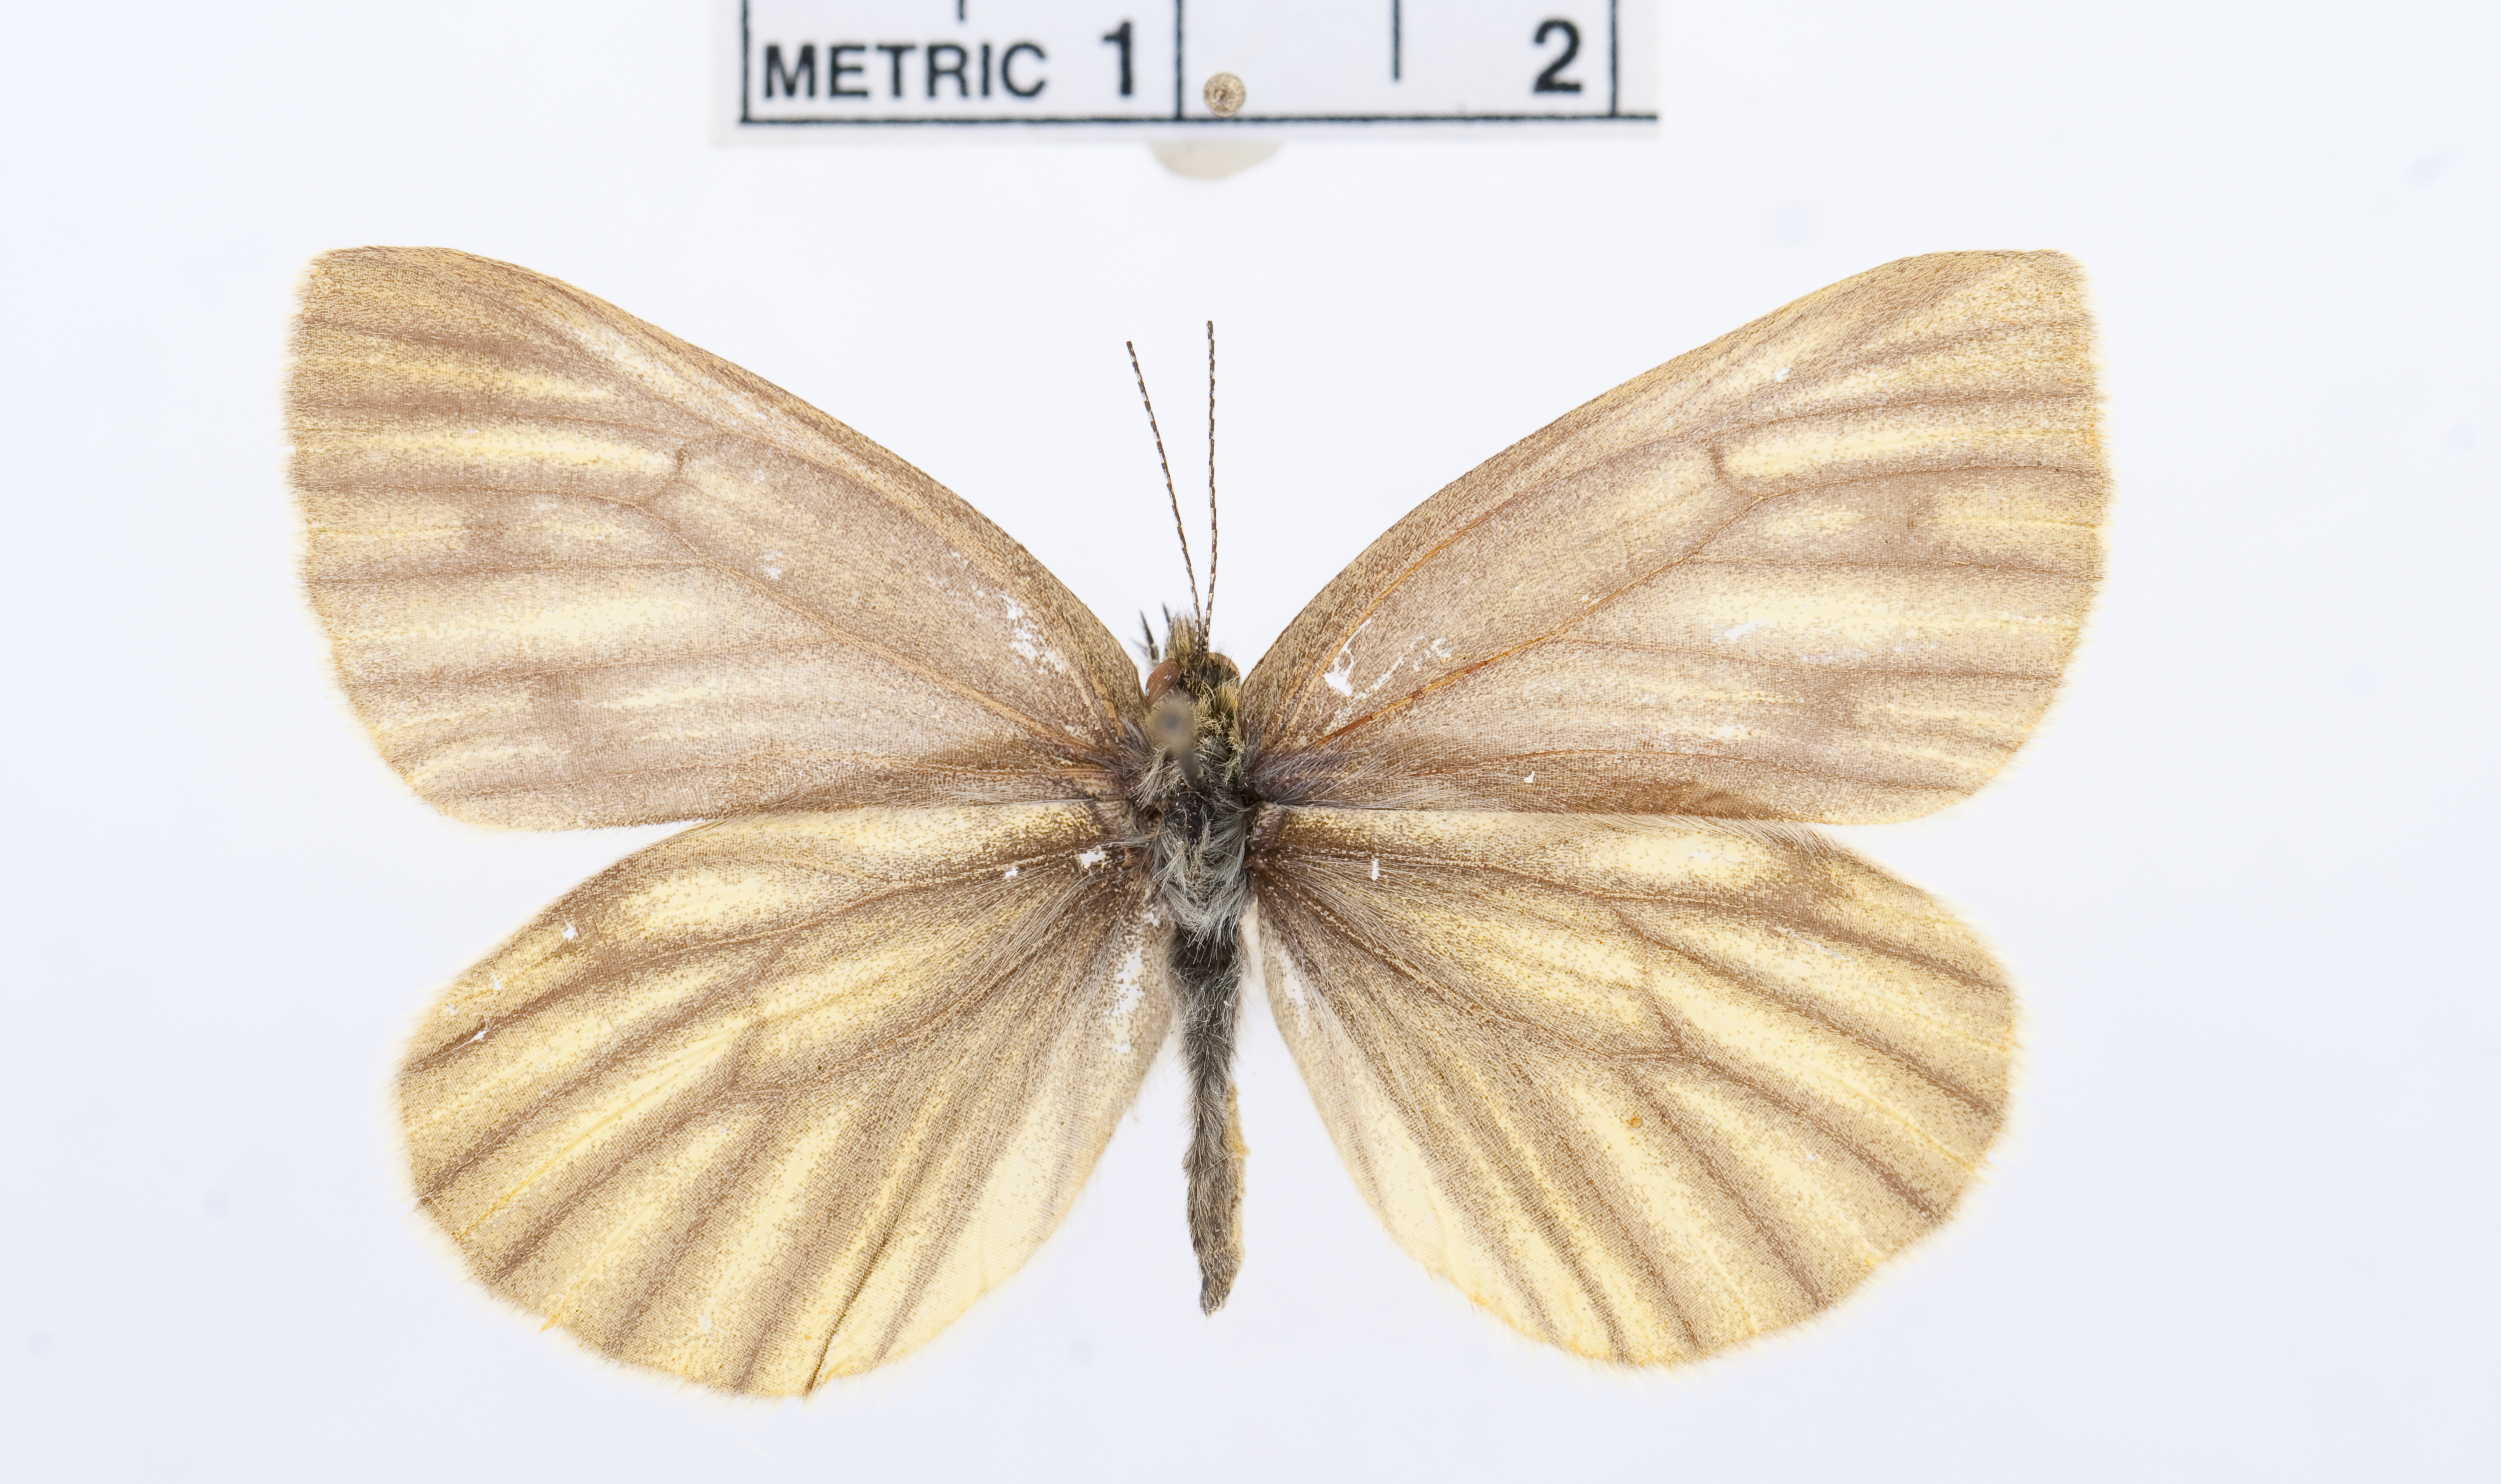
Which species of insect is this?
Pieris bryoniae
